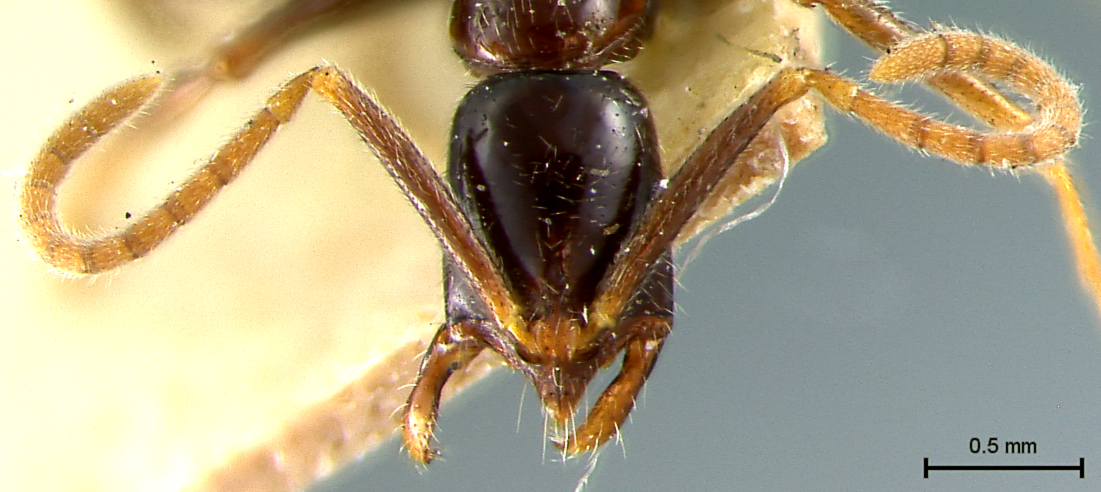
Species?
Leptogenys antillana
